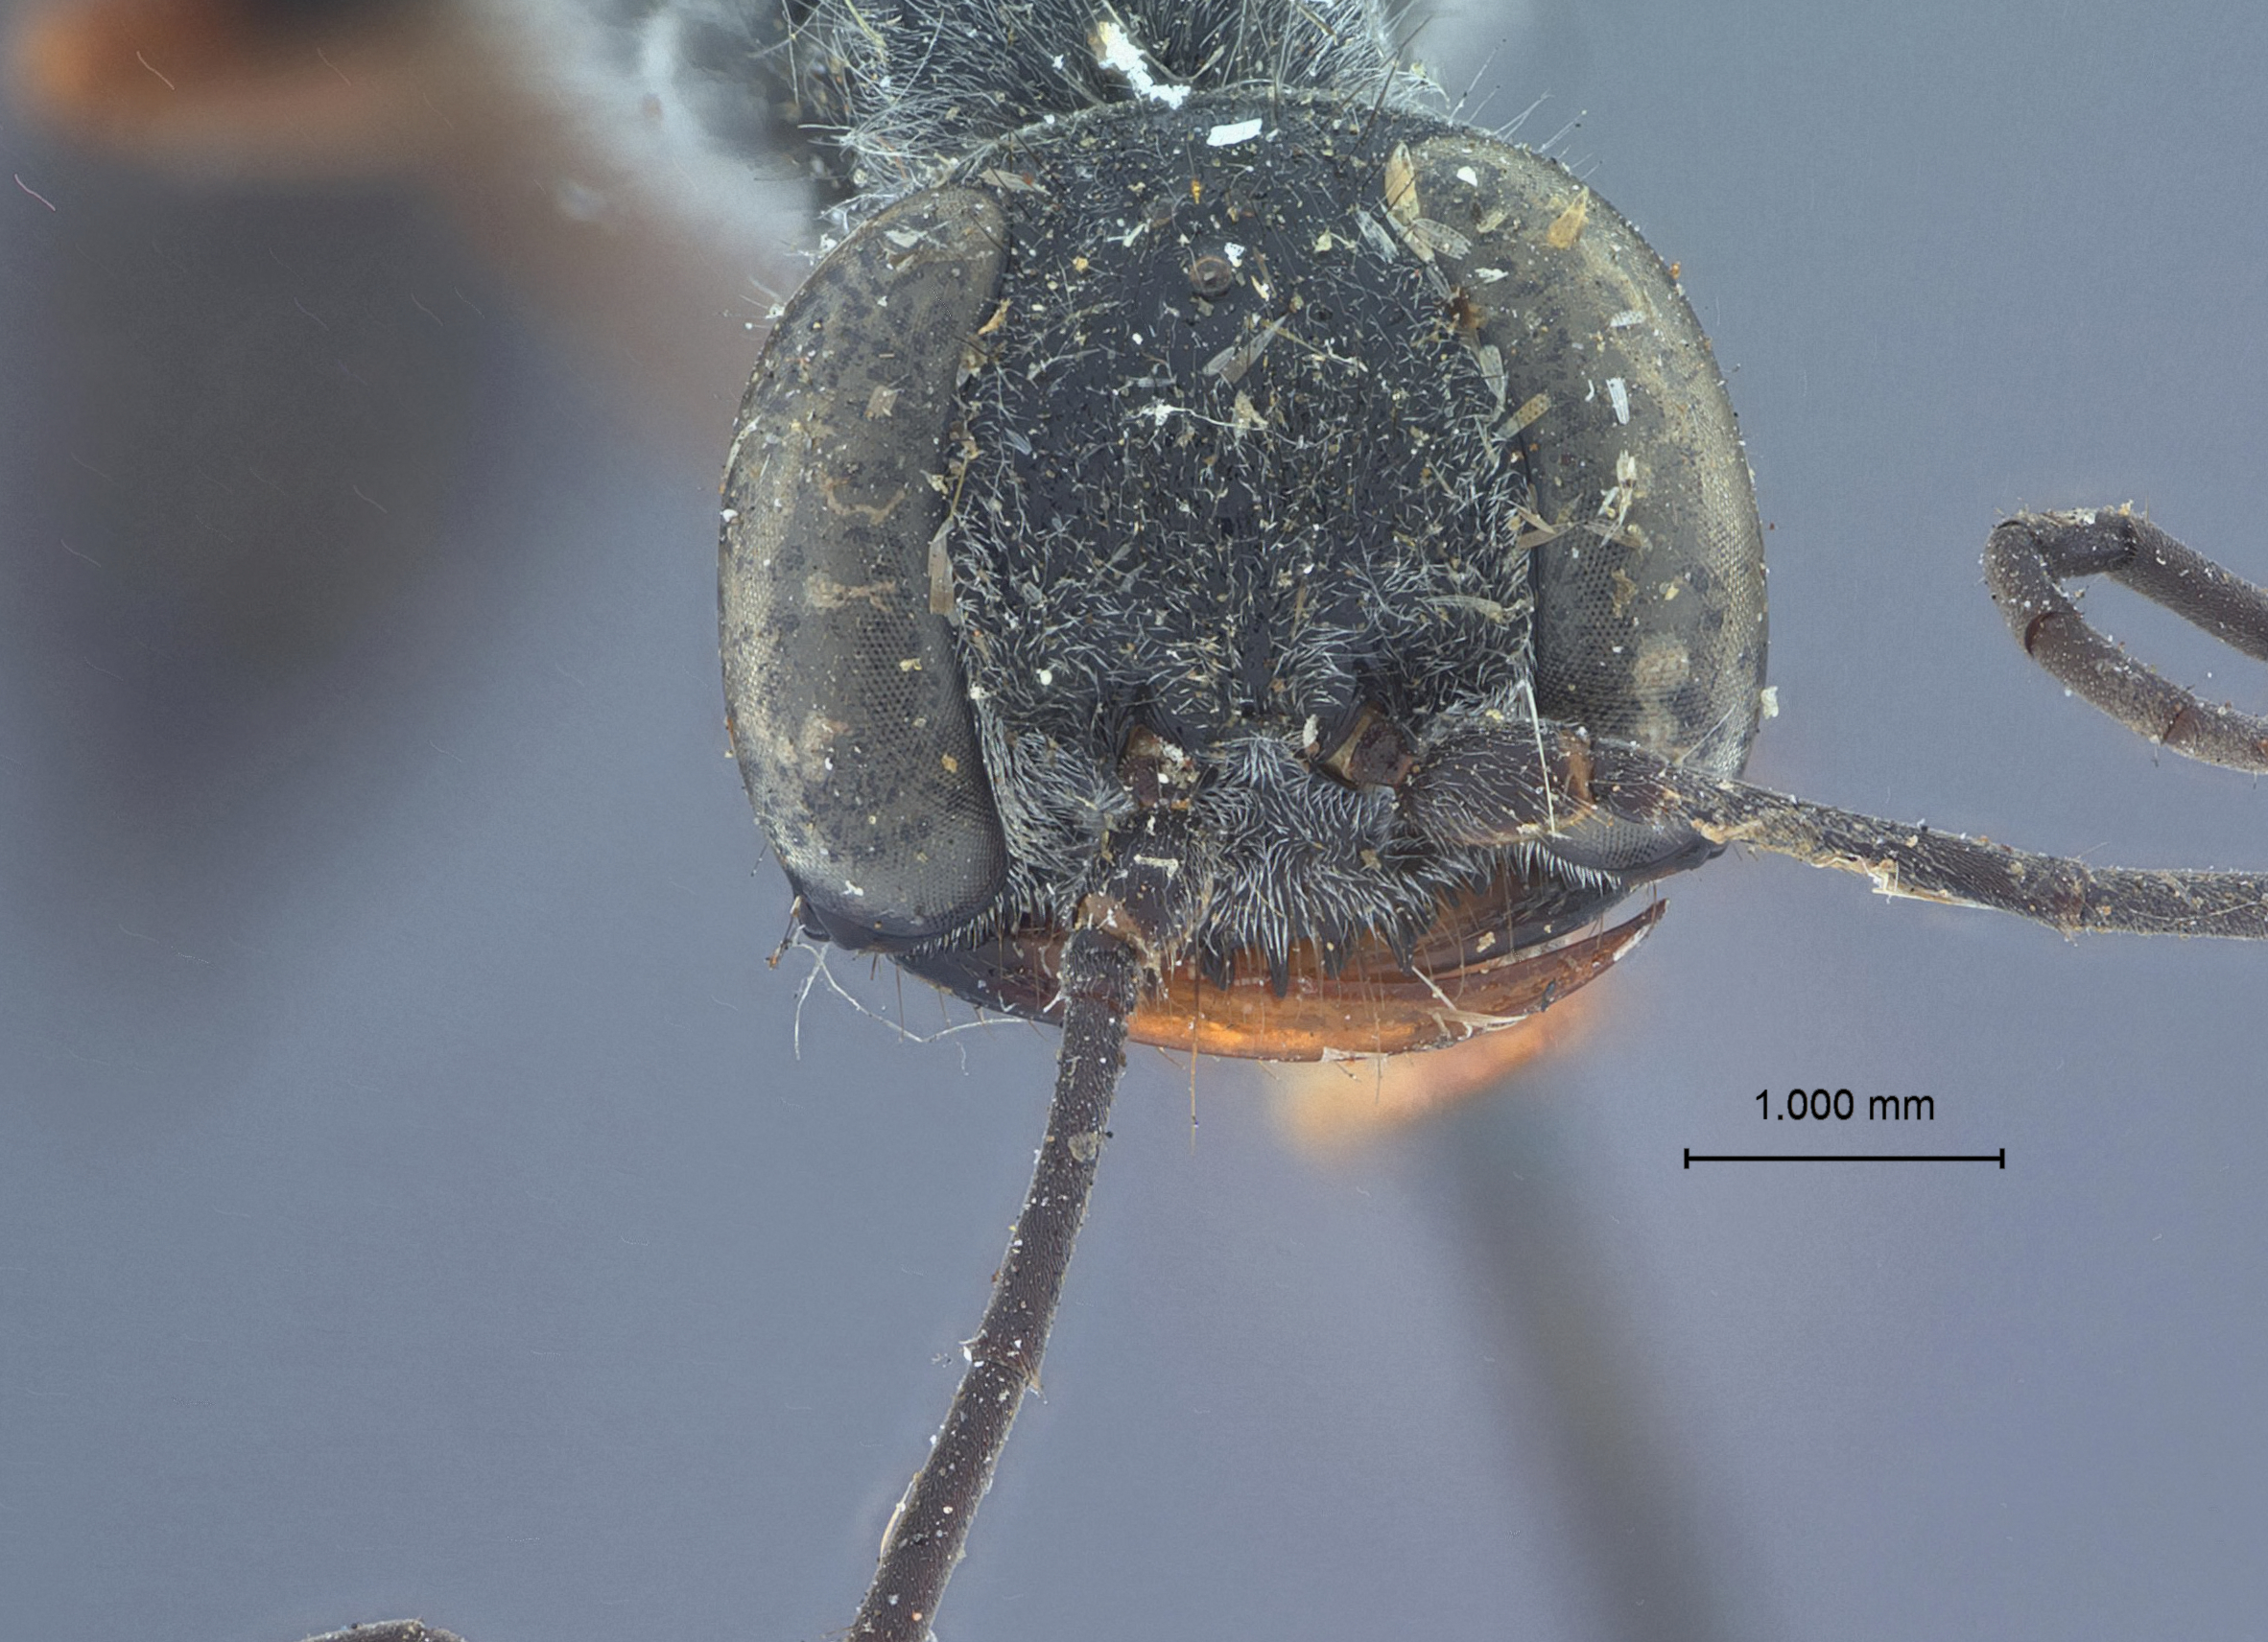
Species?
Podium carolina
